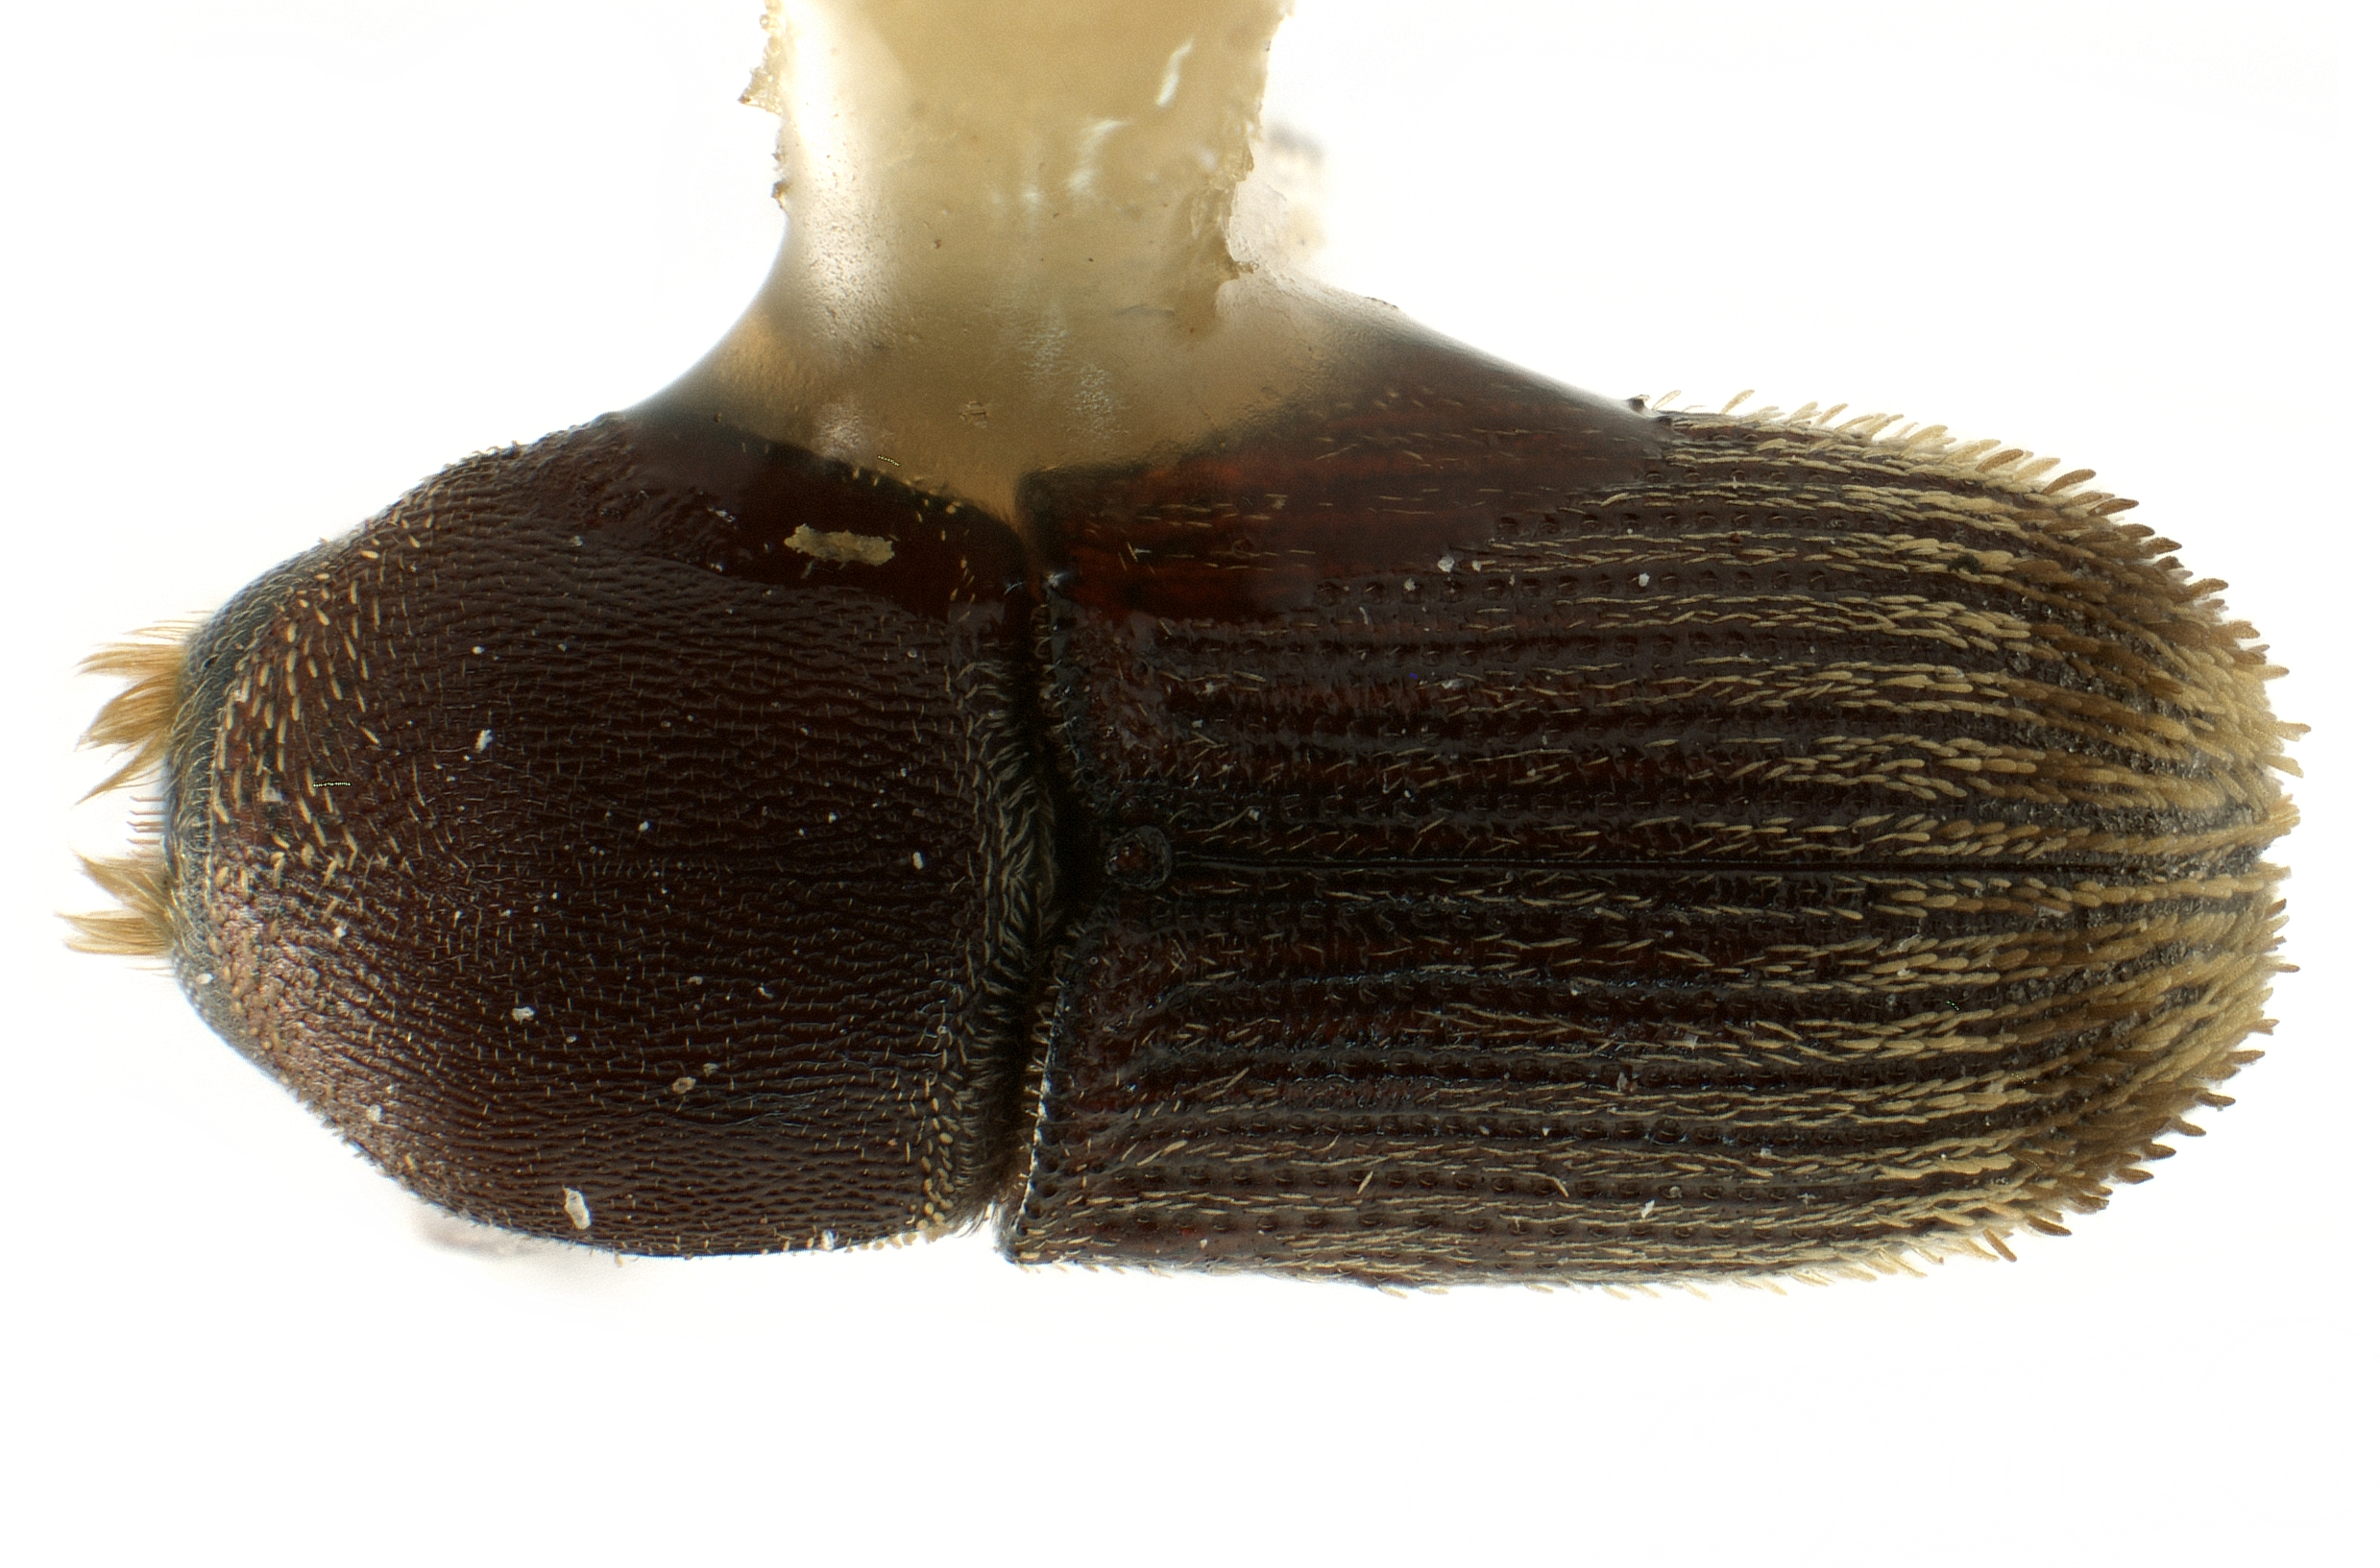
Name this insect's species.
Cnesinus adusticus
